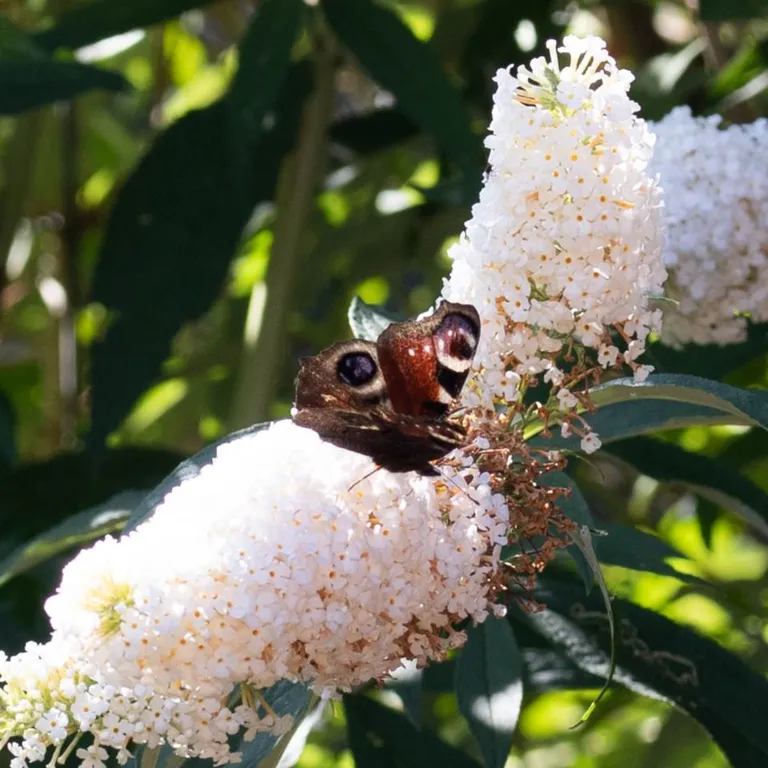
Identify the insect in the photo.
Aglais io
